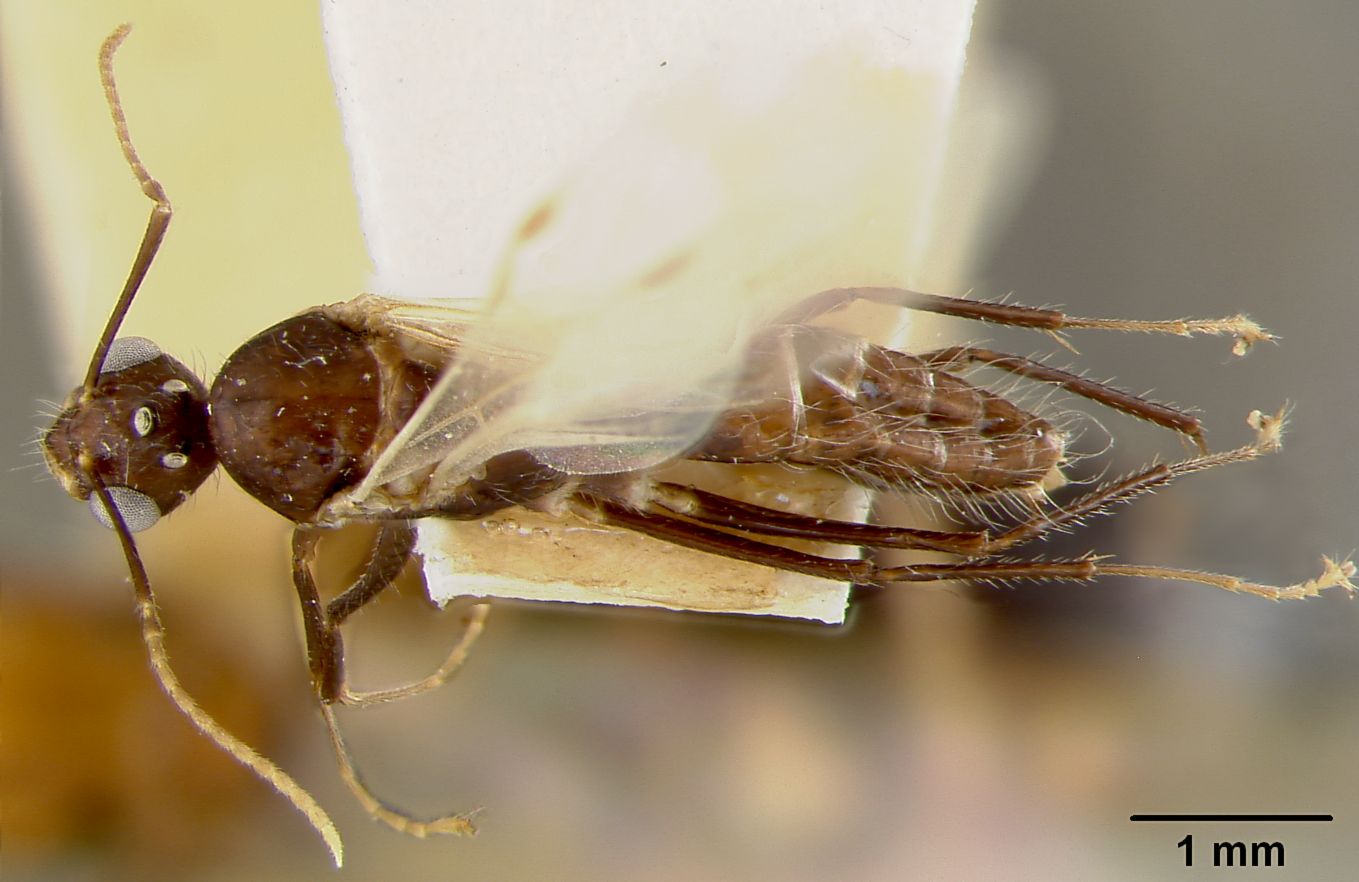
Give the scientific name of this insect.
Camponotus sexguttatus
